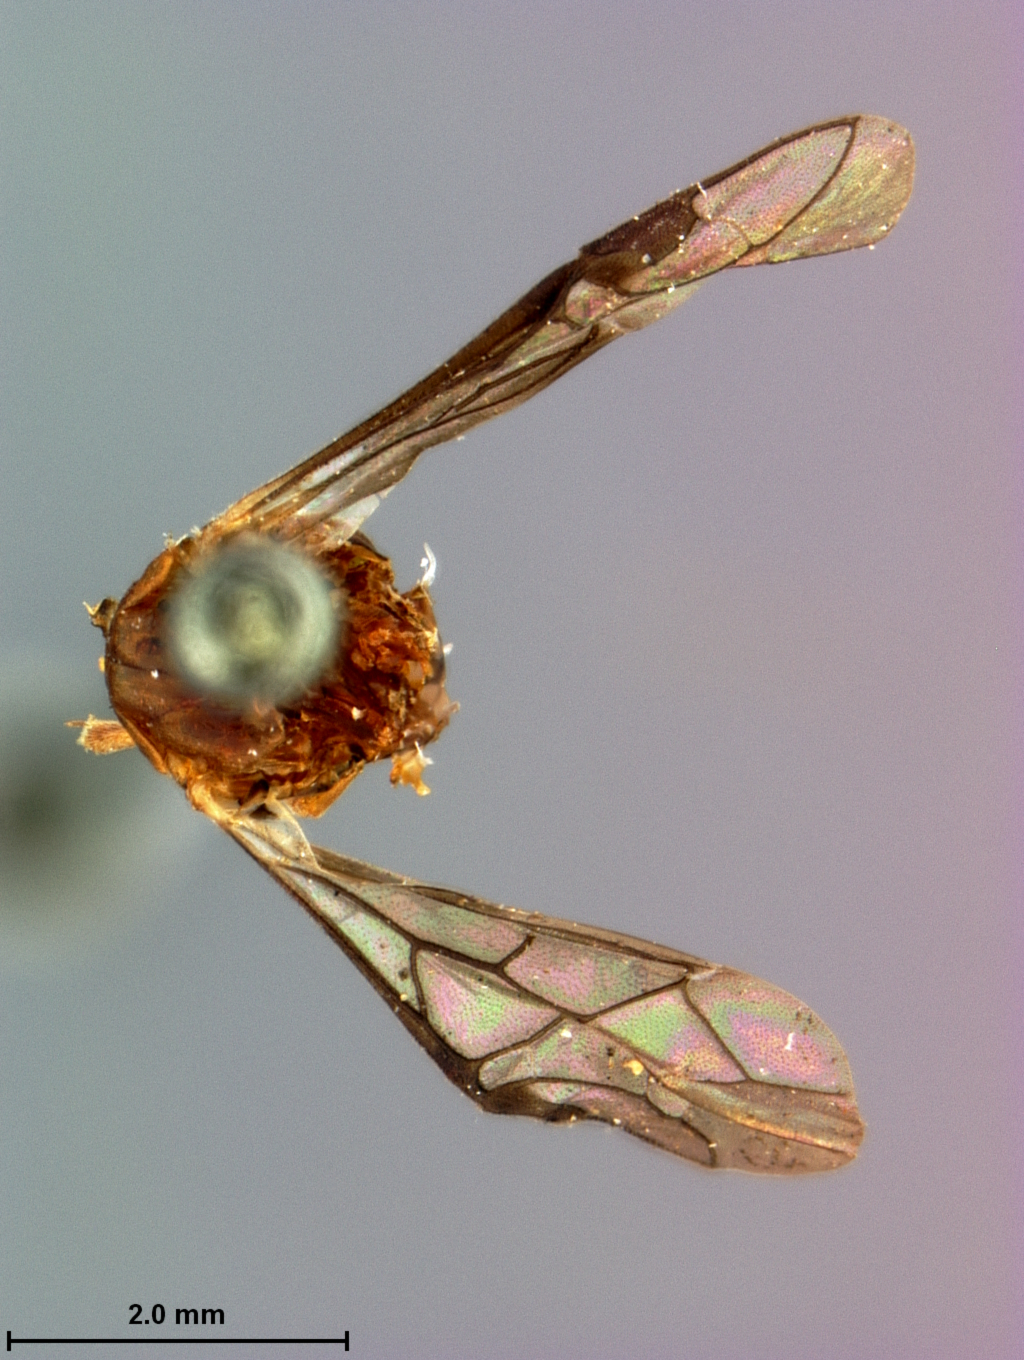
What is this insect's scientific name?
Marlattia erythrothorax
